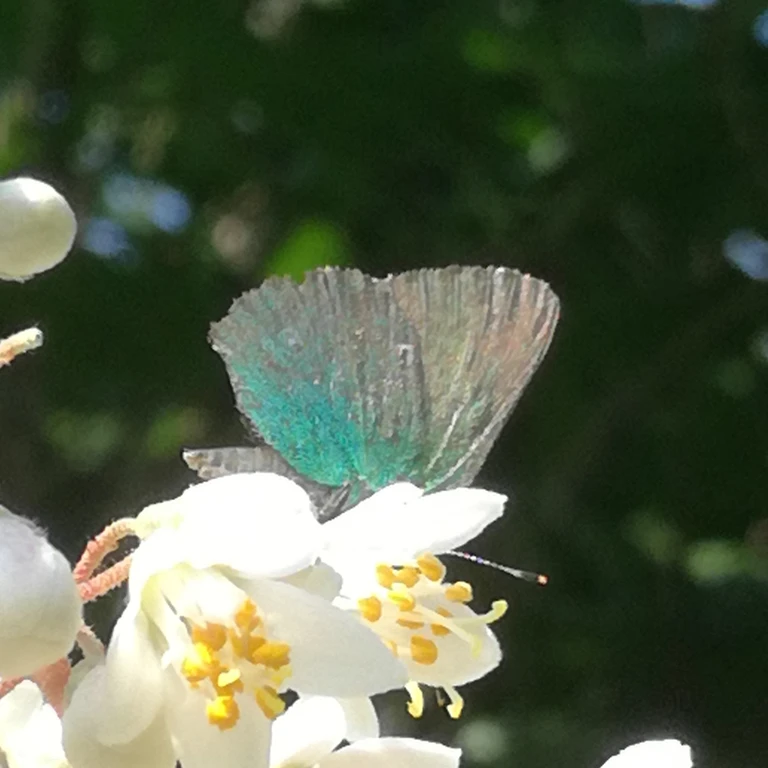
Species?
Callophrys rubi
